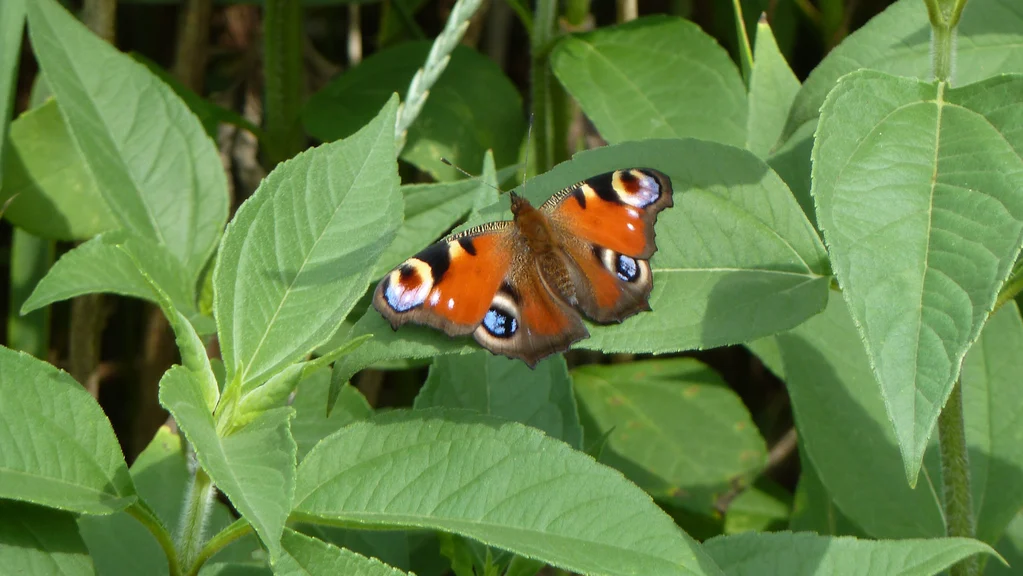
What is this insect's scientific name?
Aglais io
